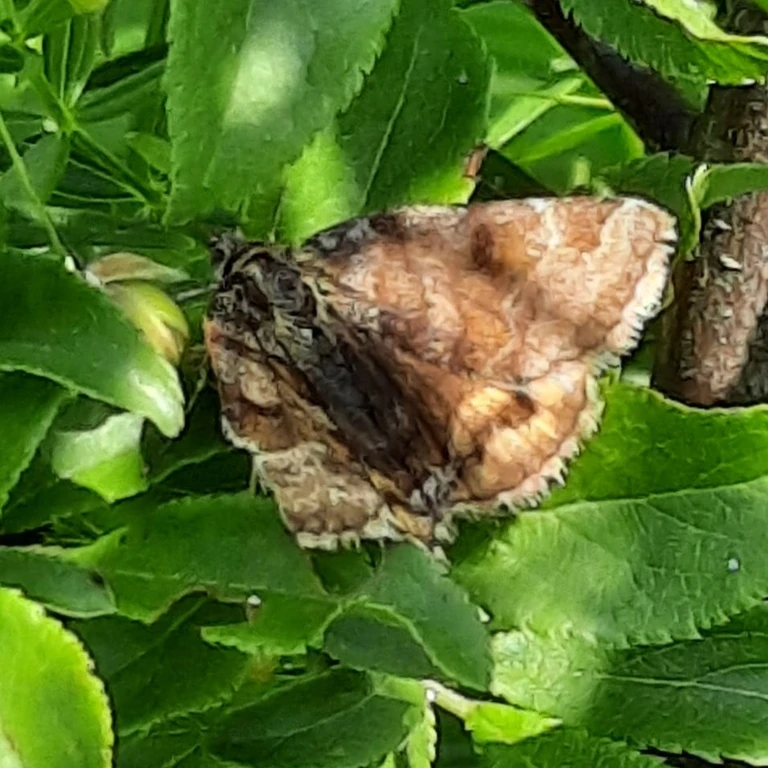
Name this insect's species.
Euclidia glyphica
